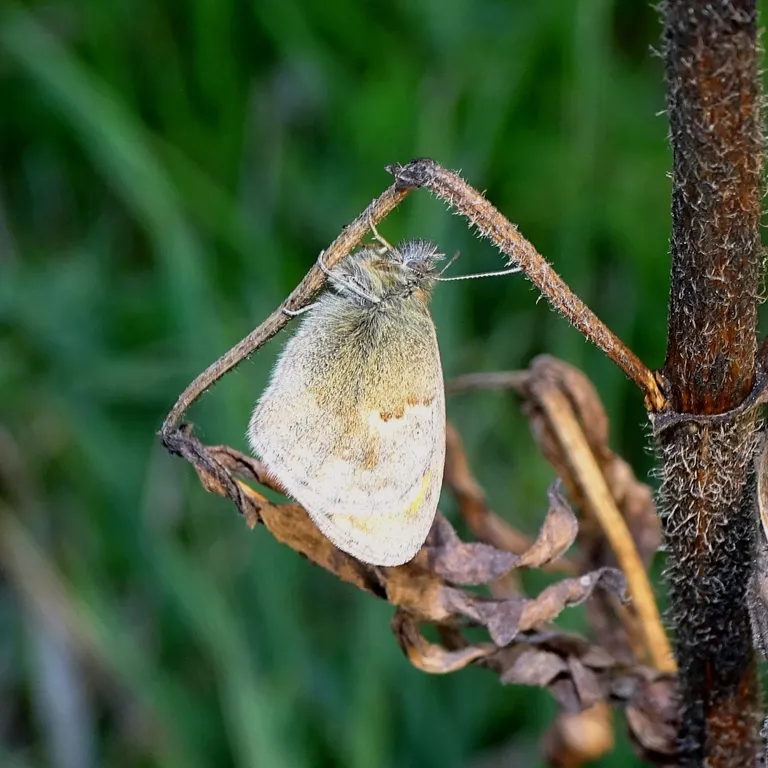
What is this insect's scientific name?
Coenonympha pamphilus
